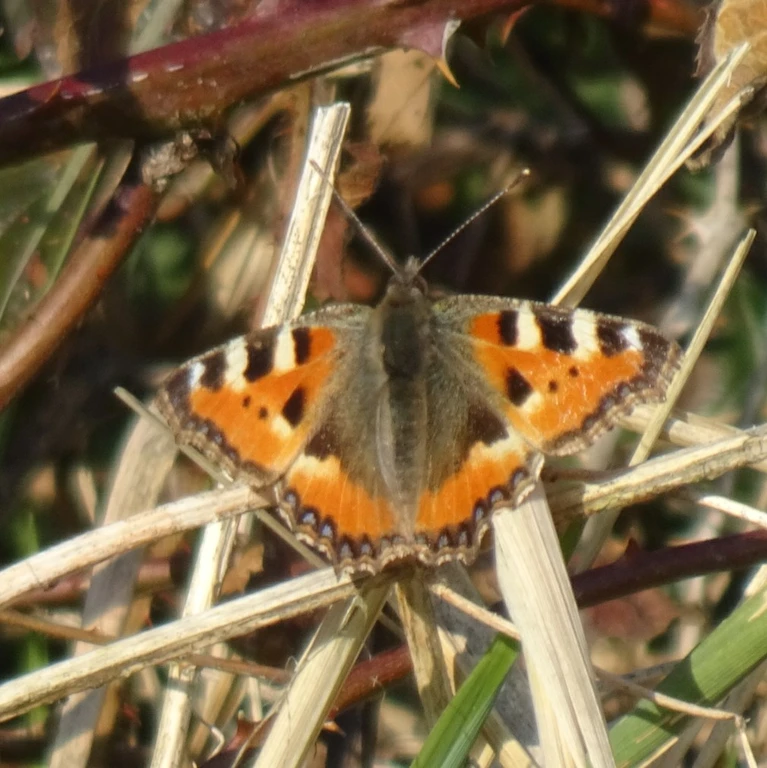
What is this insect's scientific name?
Aglais urticae
